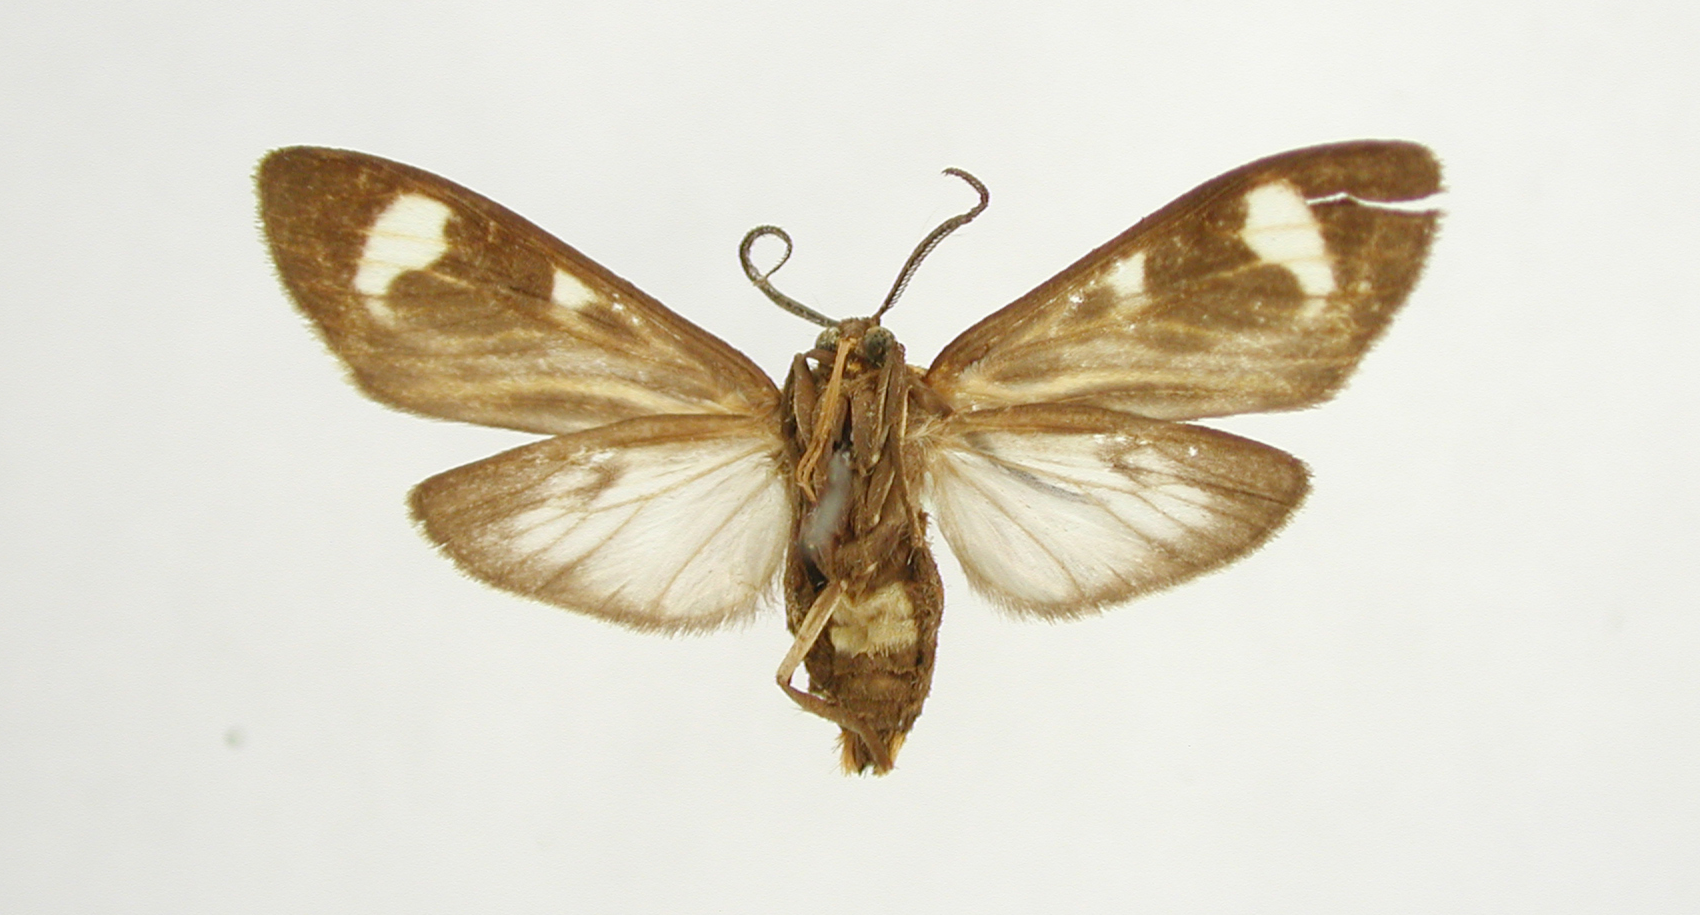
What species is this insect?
Eucereon casca
